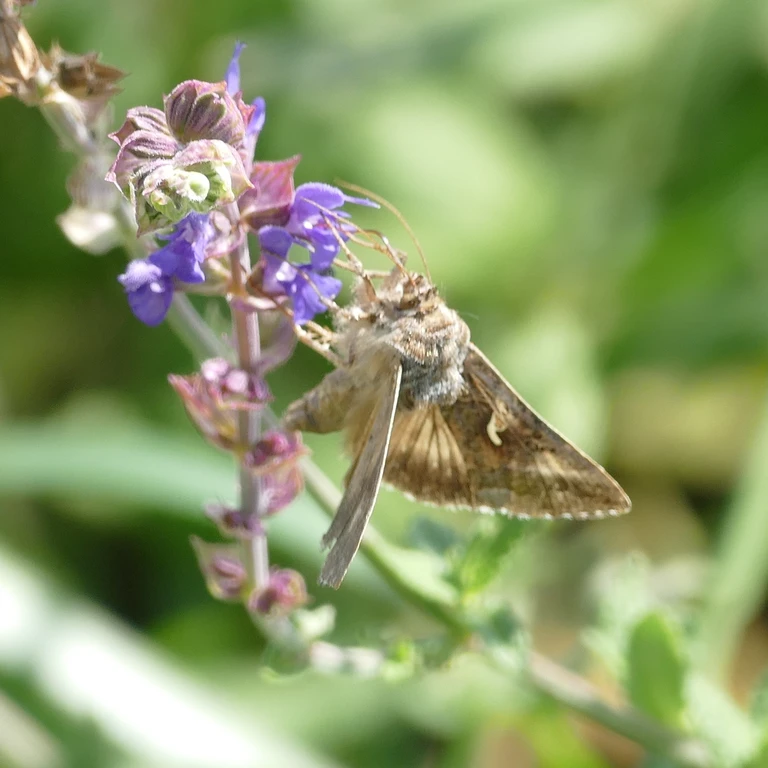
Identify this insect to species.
Autographa gamma
